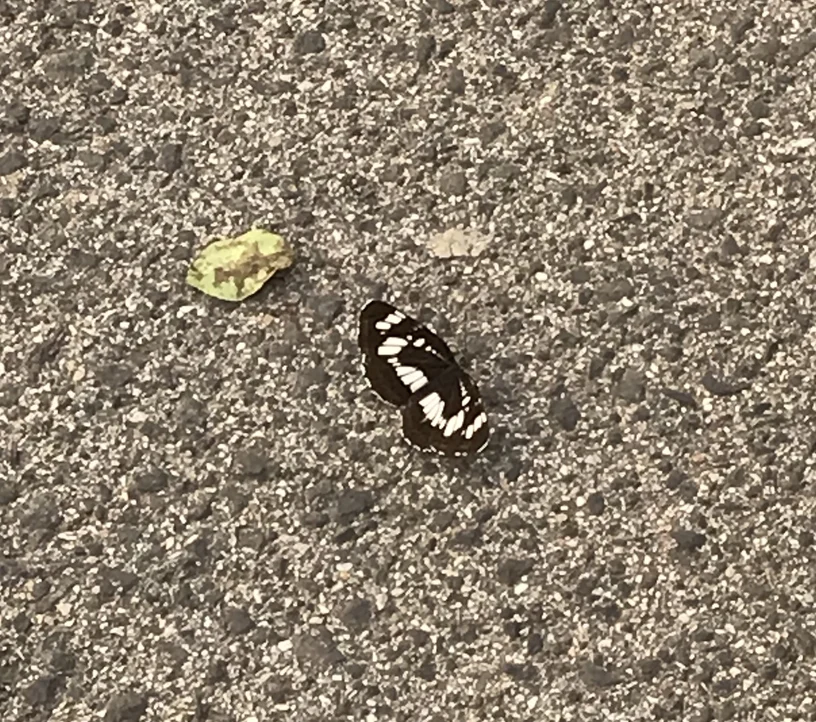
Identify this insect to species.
Neptis rivularis
